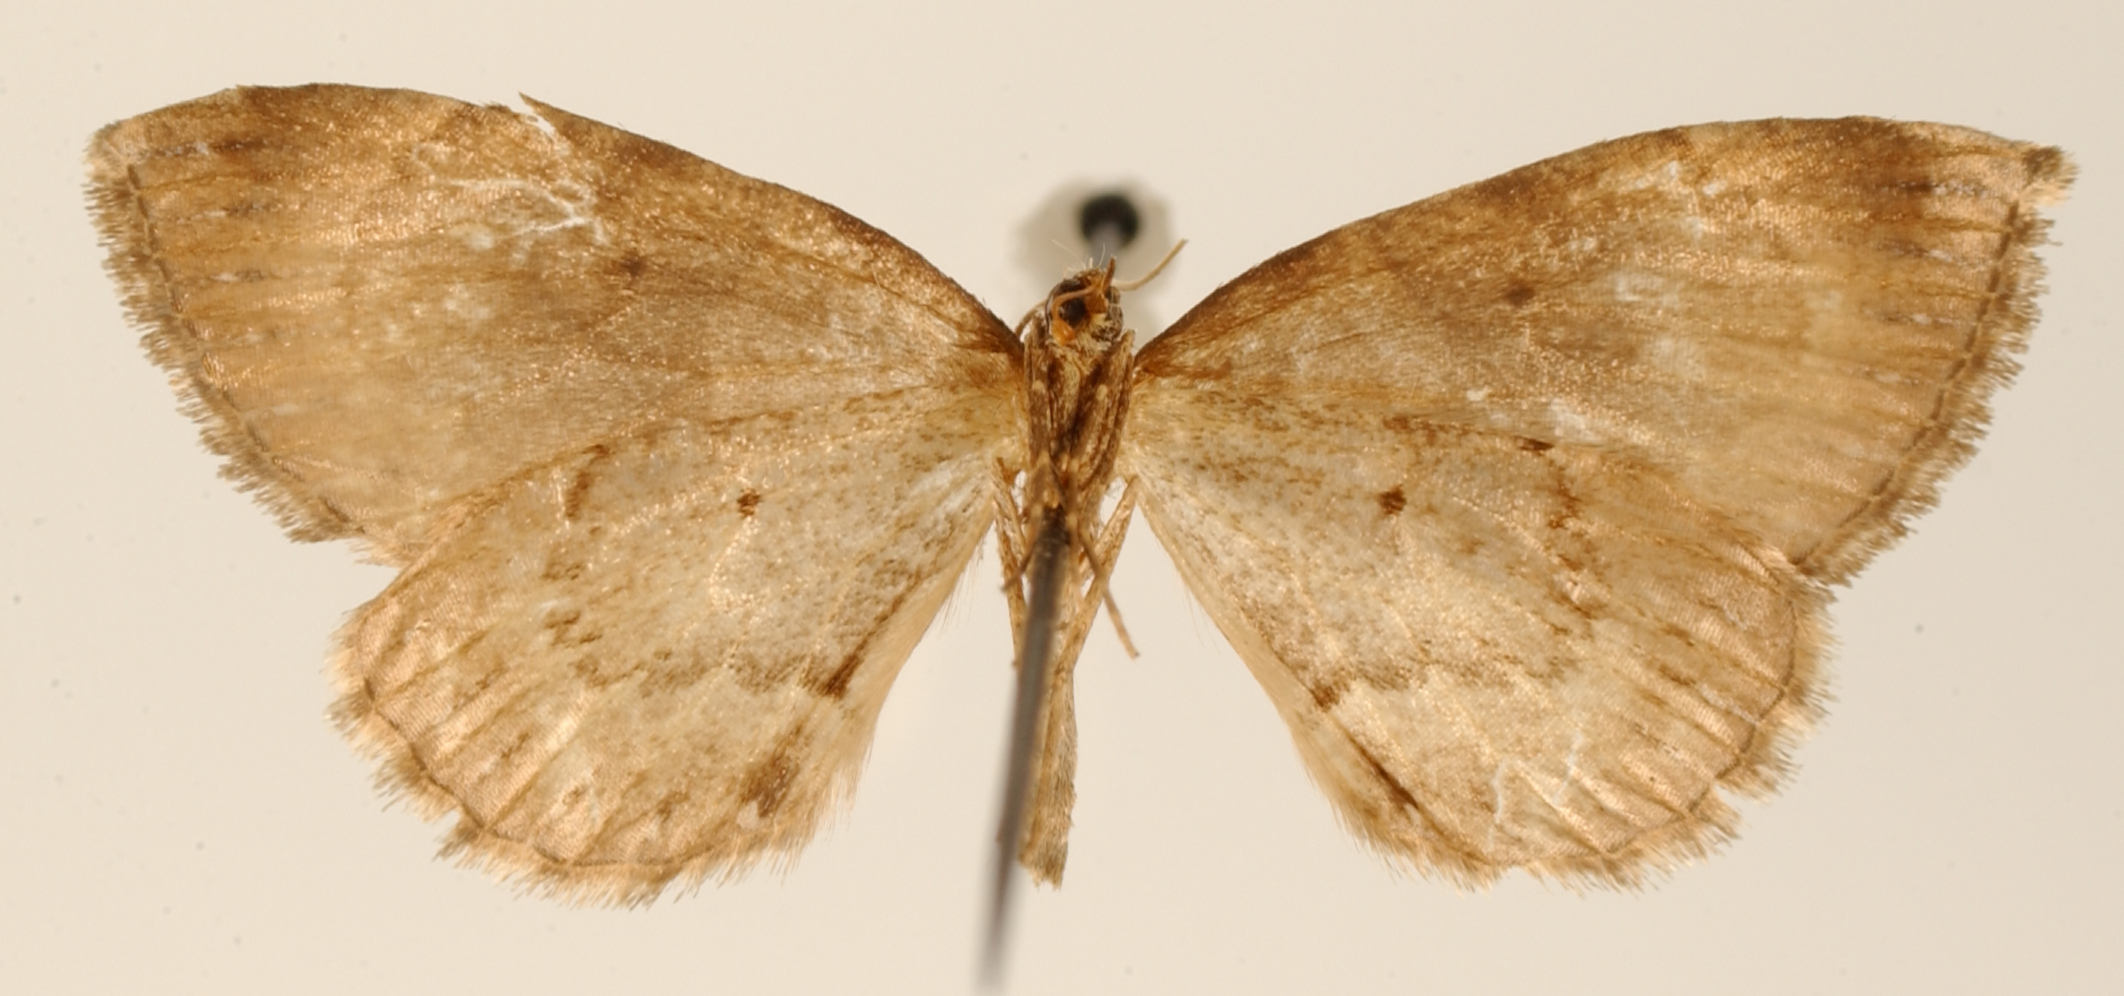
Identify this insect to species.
Perizoma semipleta
